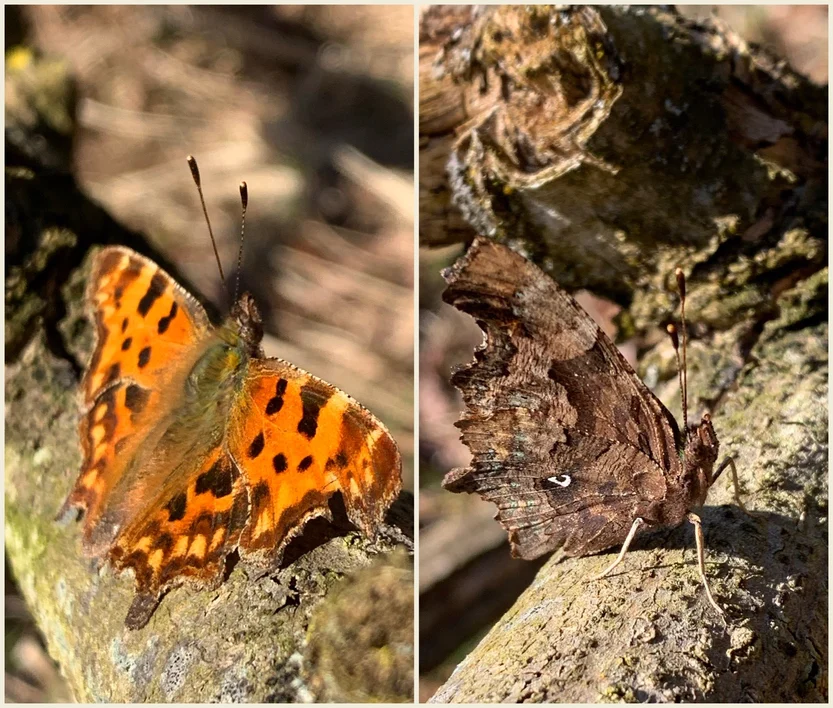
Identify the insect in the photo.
Polygonia c-album
